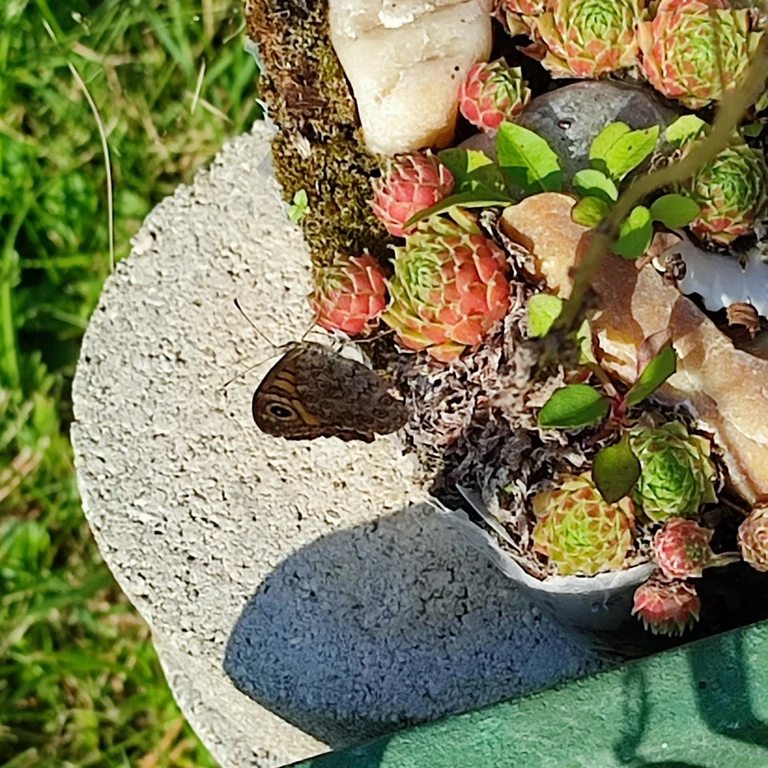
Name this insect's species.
Lasiommata megera (also Pararge megera)
